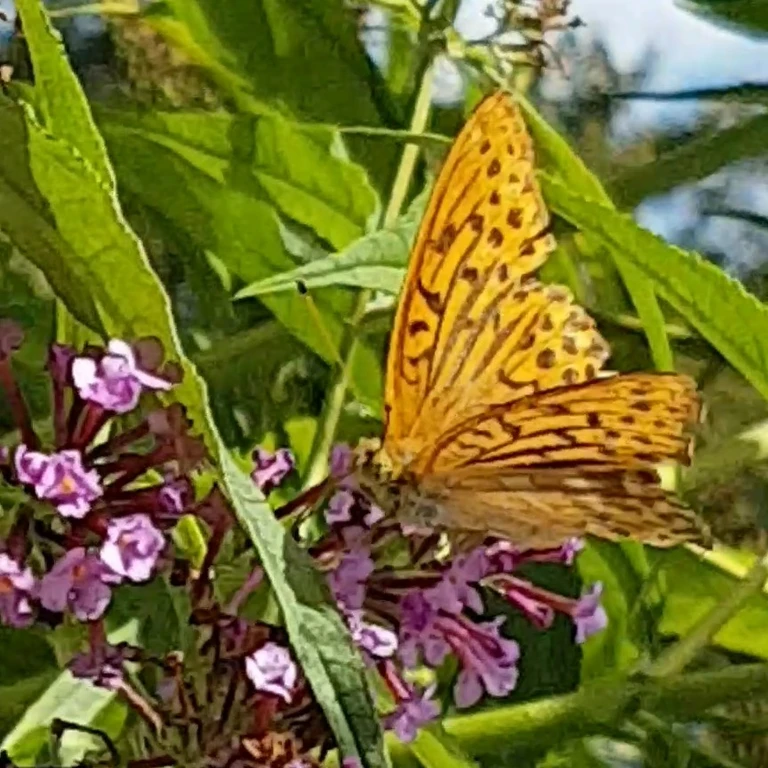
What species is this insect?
Argynnis paphia
